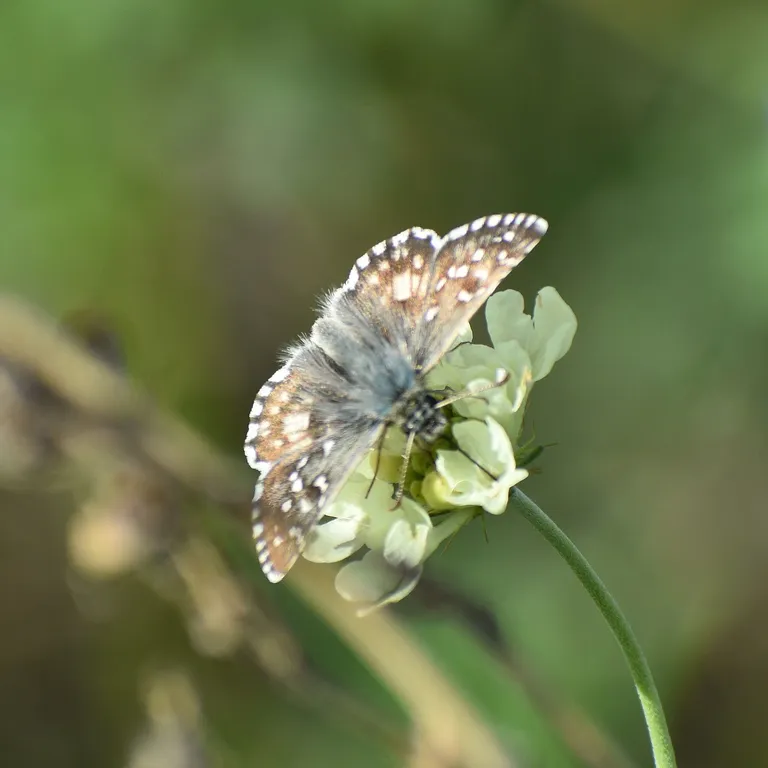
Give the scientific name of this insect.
Pyrgus armoricanus
